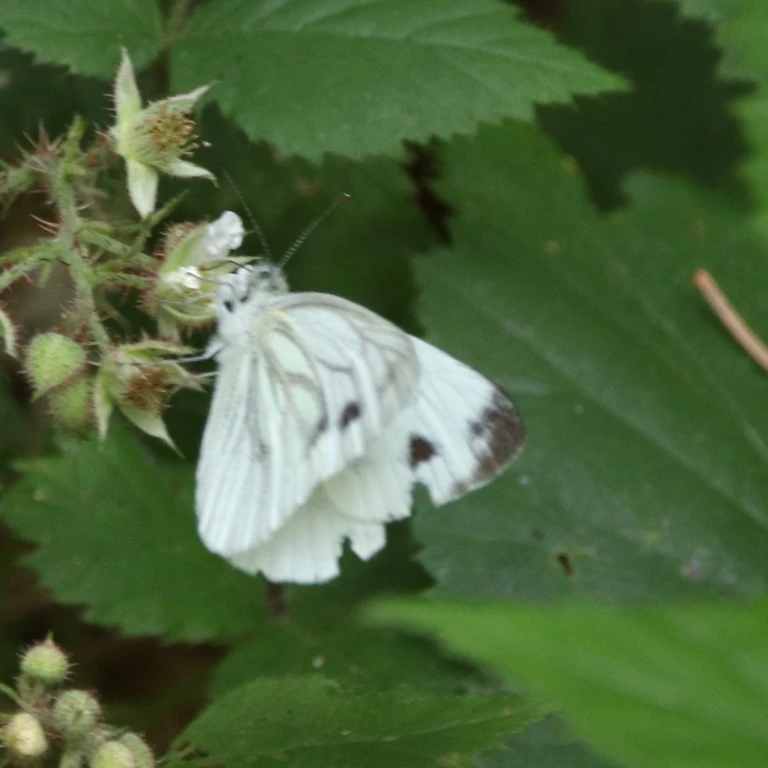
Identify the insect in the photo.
Pieris napi
